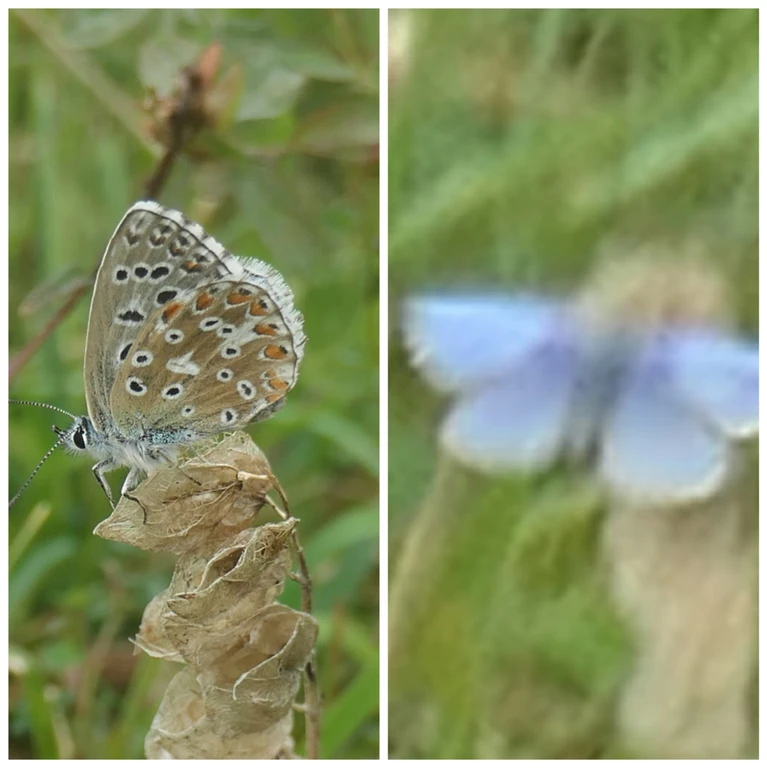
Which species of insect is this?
Lysandra bellargus
